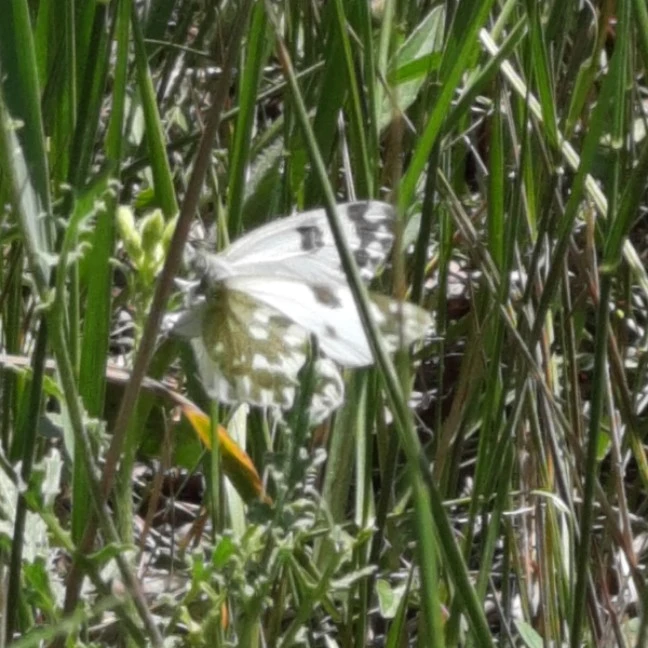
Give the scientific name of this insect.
Pontia edusa
